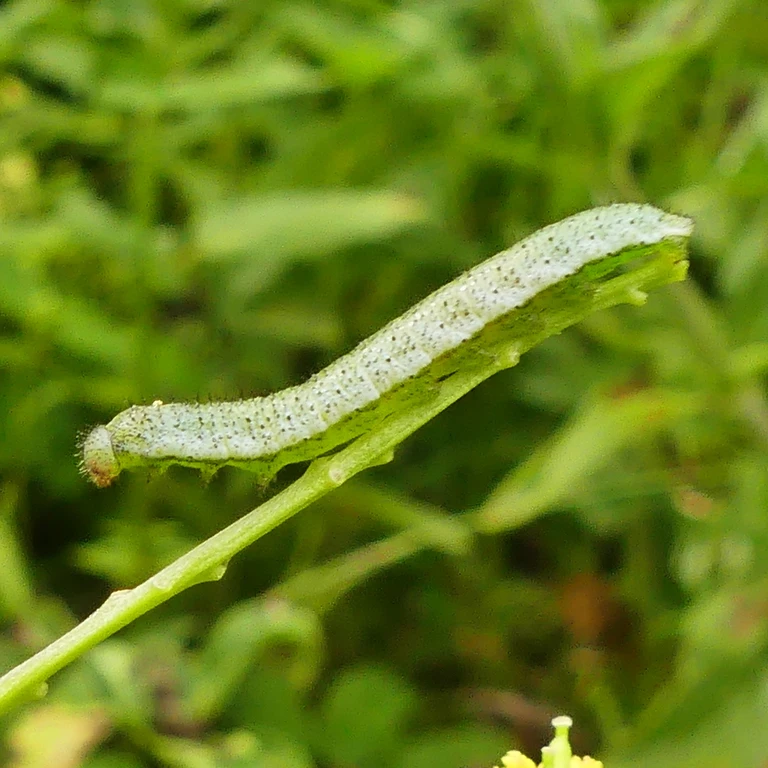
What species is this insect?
Anthocharis cardamines
